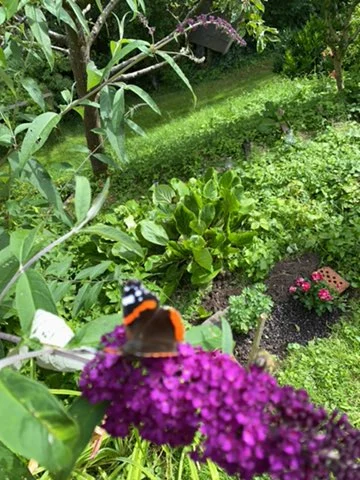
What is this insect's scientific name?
Vanessa atalanta
